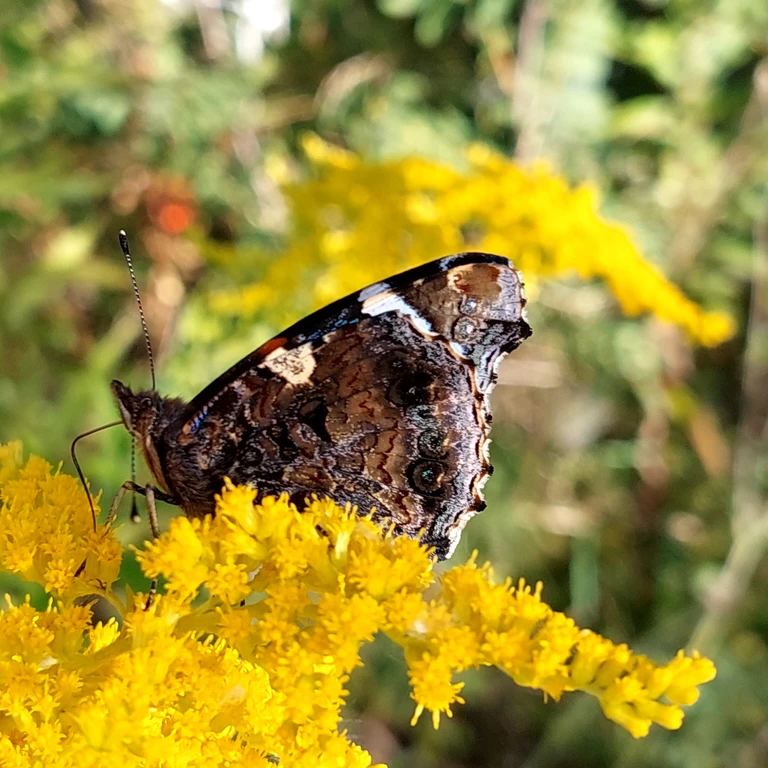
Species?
Vanessa atalanta
